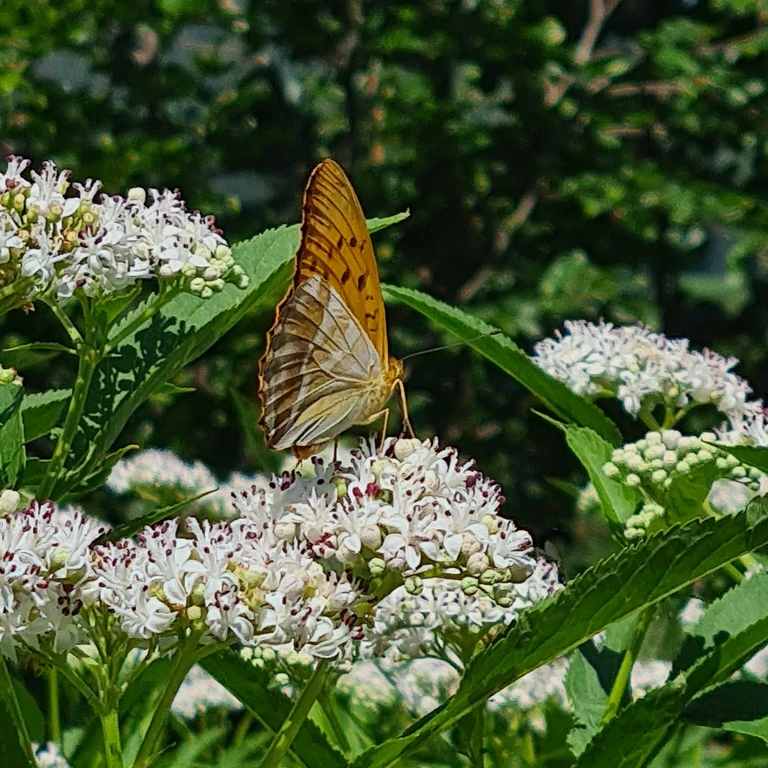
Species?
Argynnis paphia
